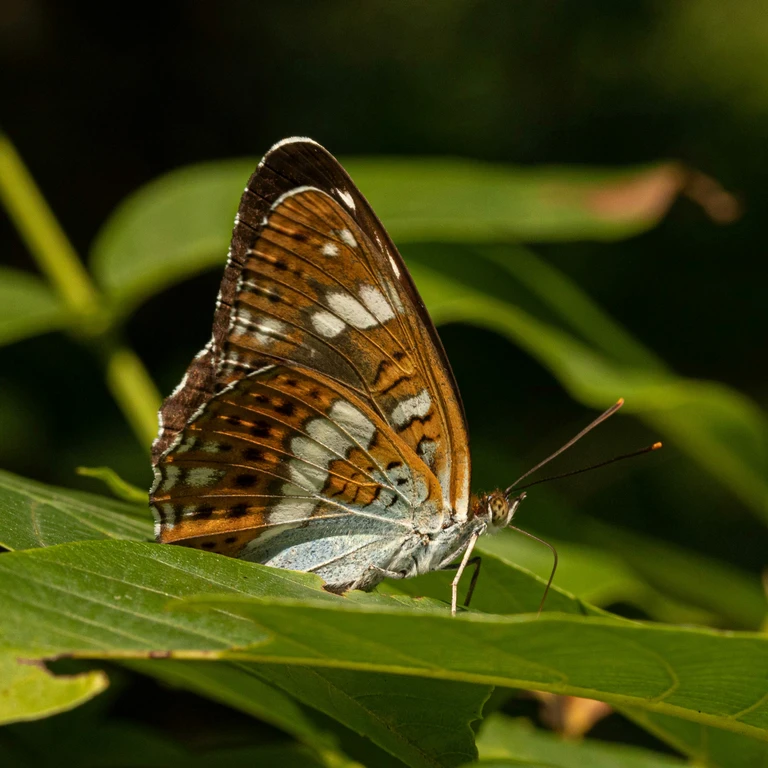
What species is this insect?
Limenitis camilla (also Ladoga camilla)
